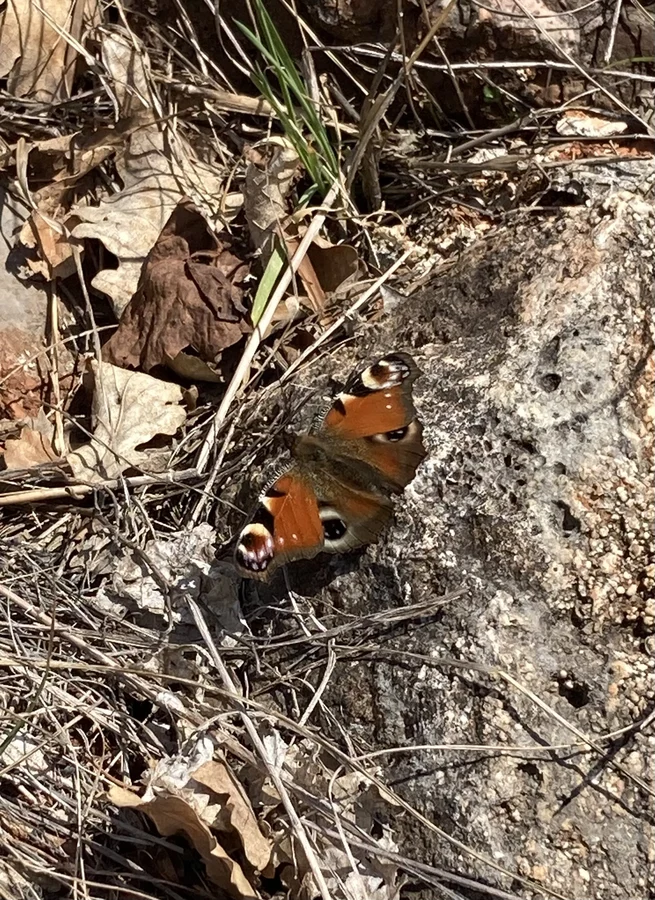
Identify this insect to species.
Aglais io
